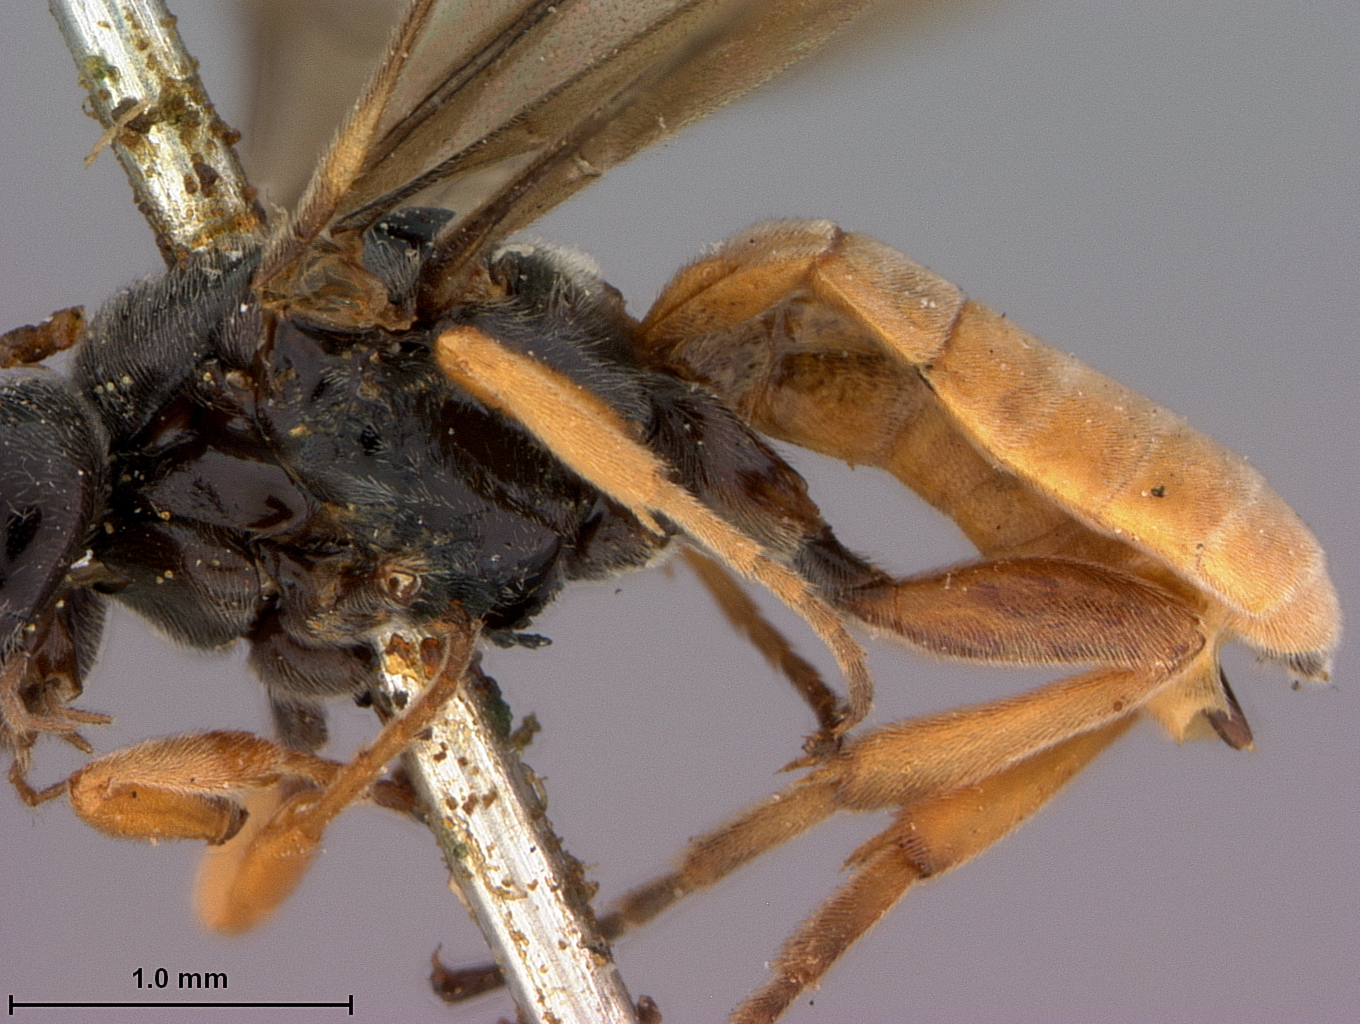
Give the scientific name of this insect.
Ichneutes abdominalis
